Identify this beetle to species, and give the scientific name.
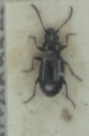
Bembidion properans
